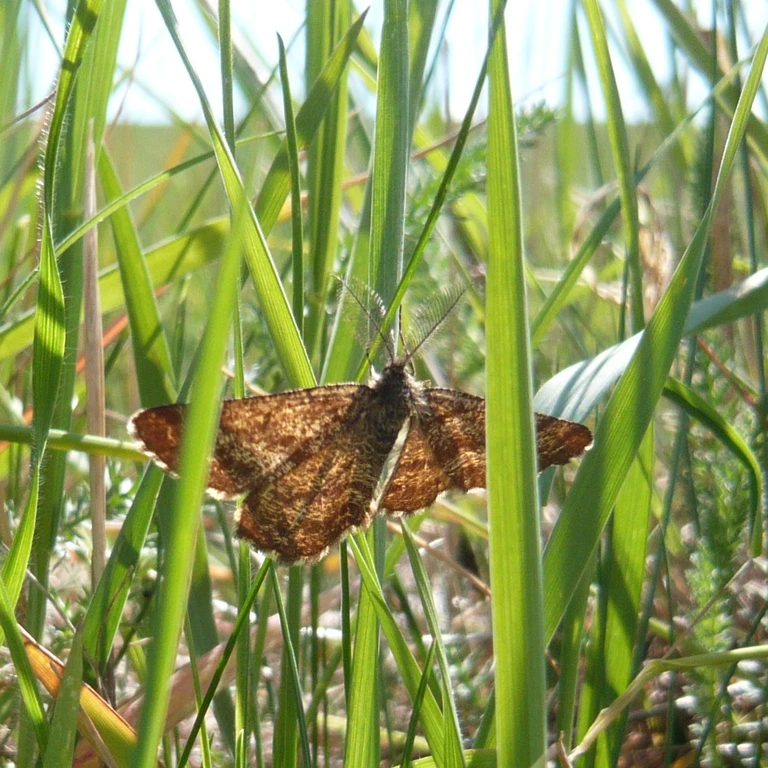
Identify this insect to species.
Ematurga atomaria
